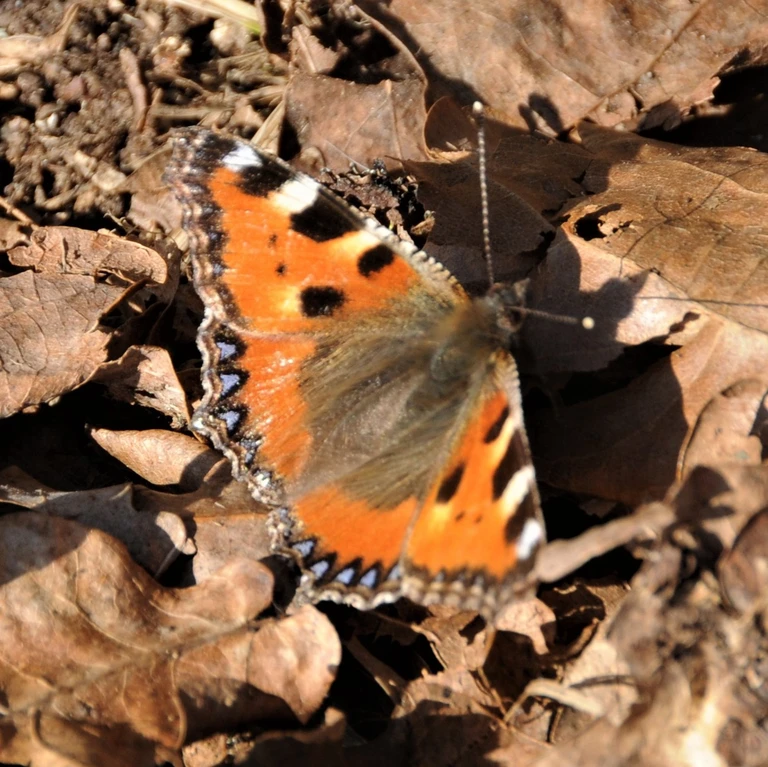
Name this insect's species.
Aglais urticae
